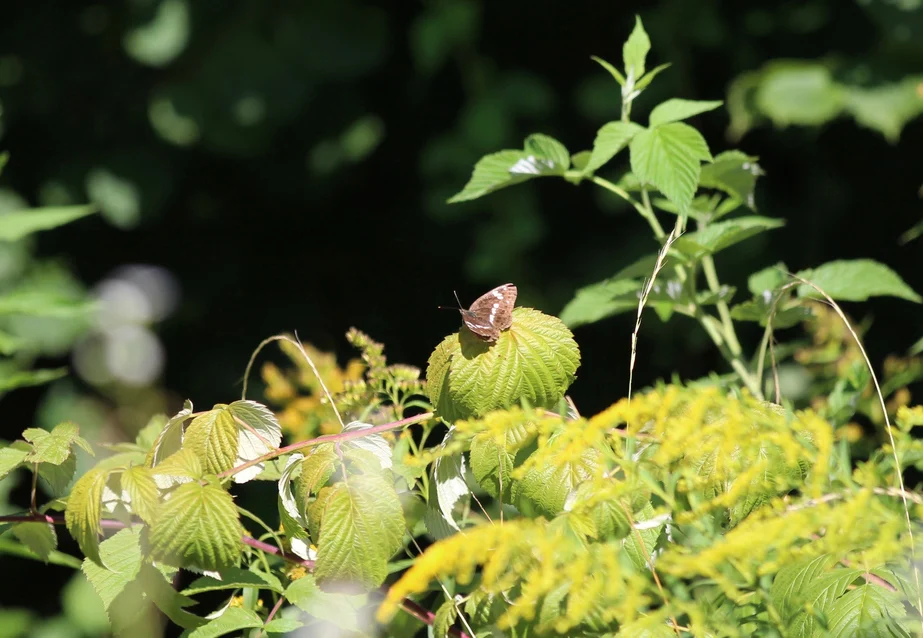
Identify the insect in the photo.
Limenitis camilla (also Ladoga camilla)
